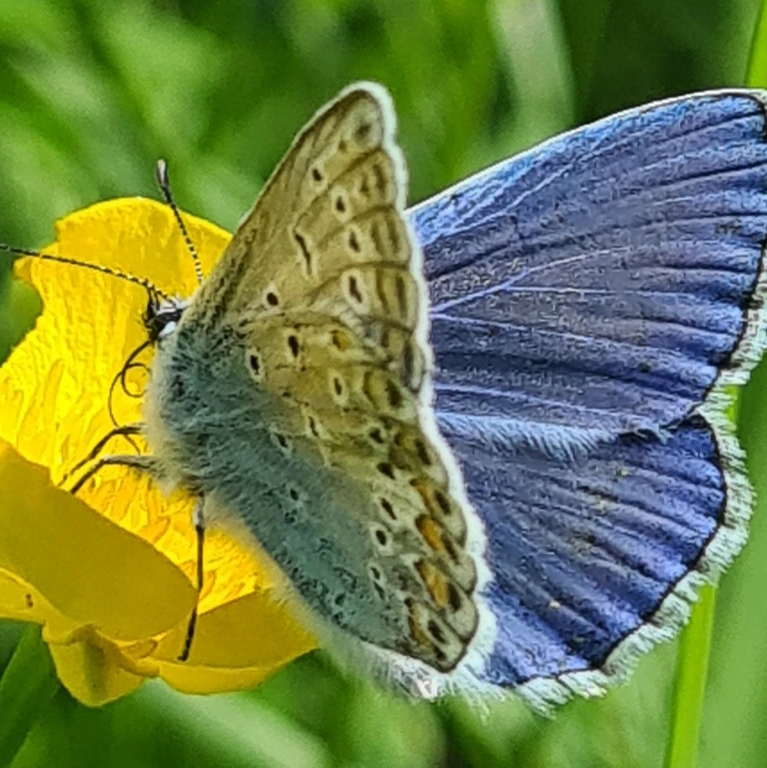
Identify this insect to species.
Polyommatus icarus
